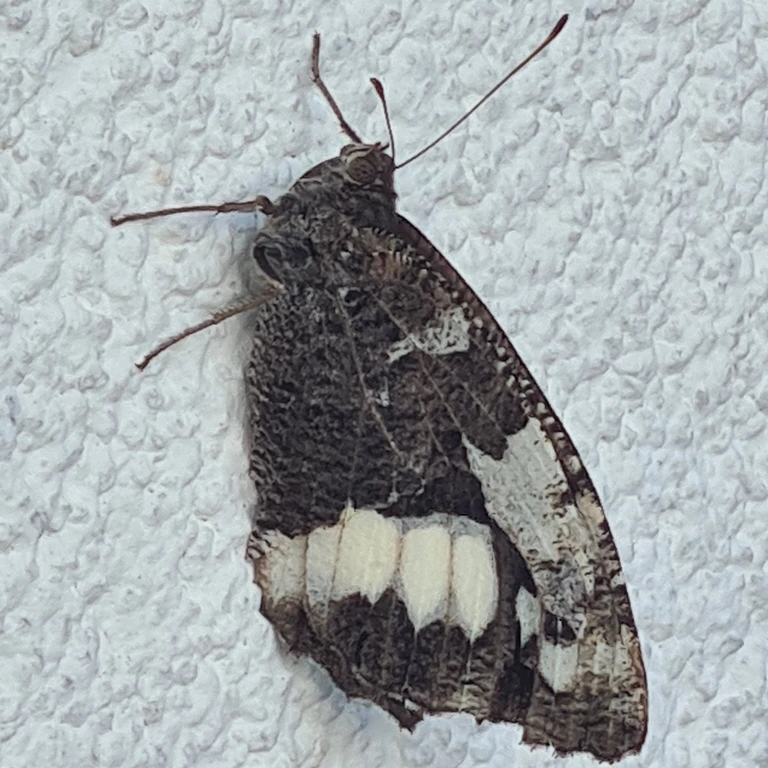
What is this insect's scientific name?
Brintesia circe
